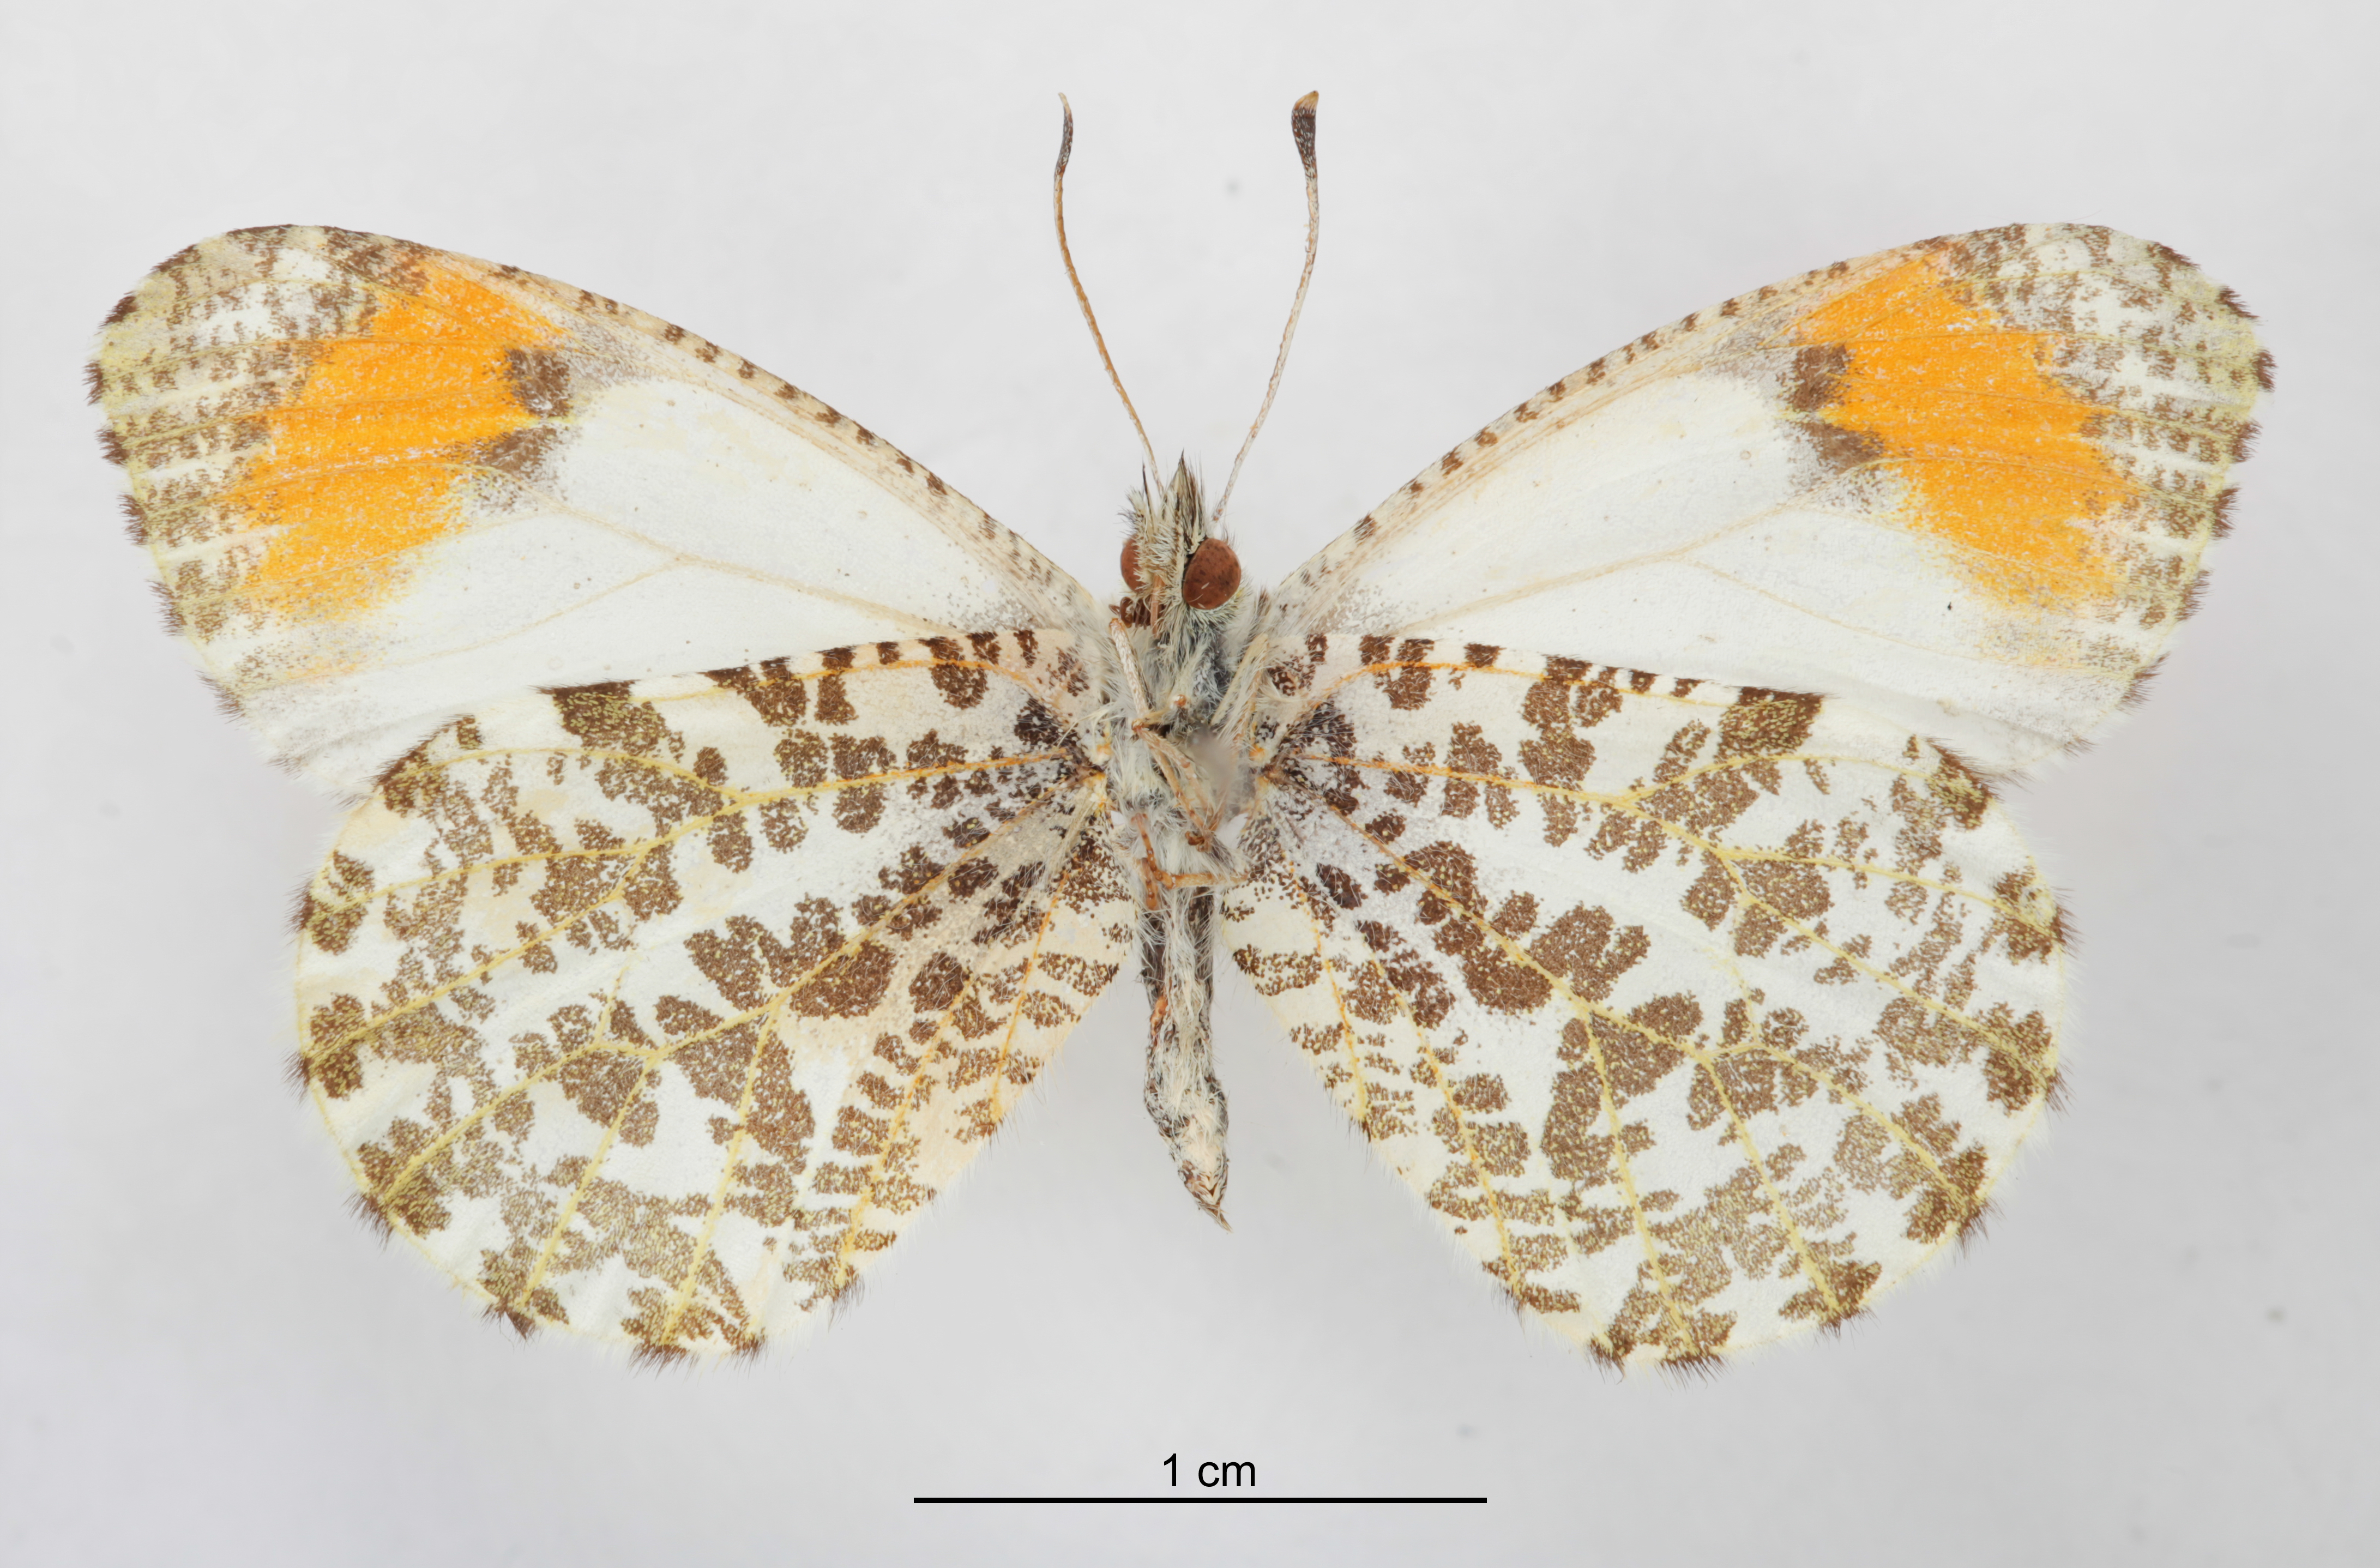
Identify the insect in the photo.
Anthocharis sara
